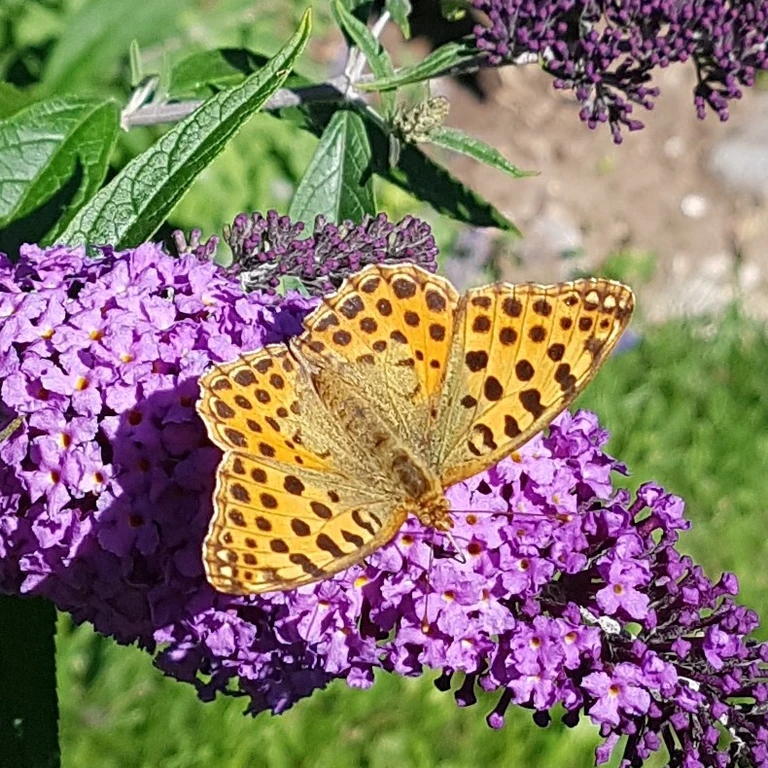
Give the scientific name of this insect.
Issoria lathonia
